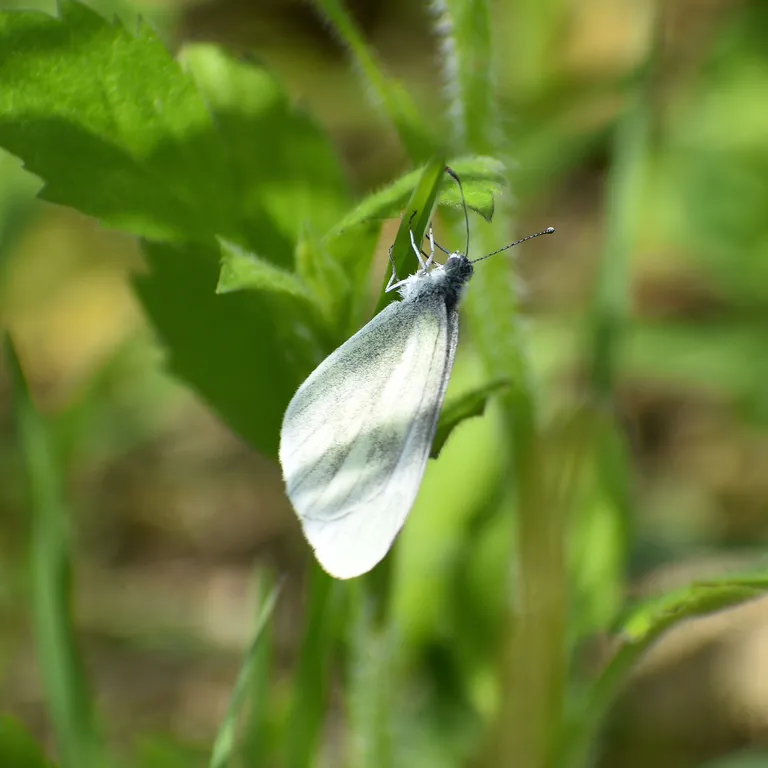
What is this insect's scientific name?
Leptidea sinapis/juvernica
